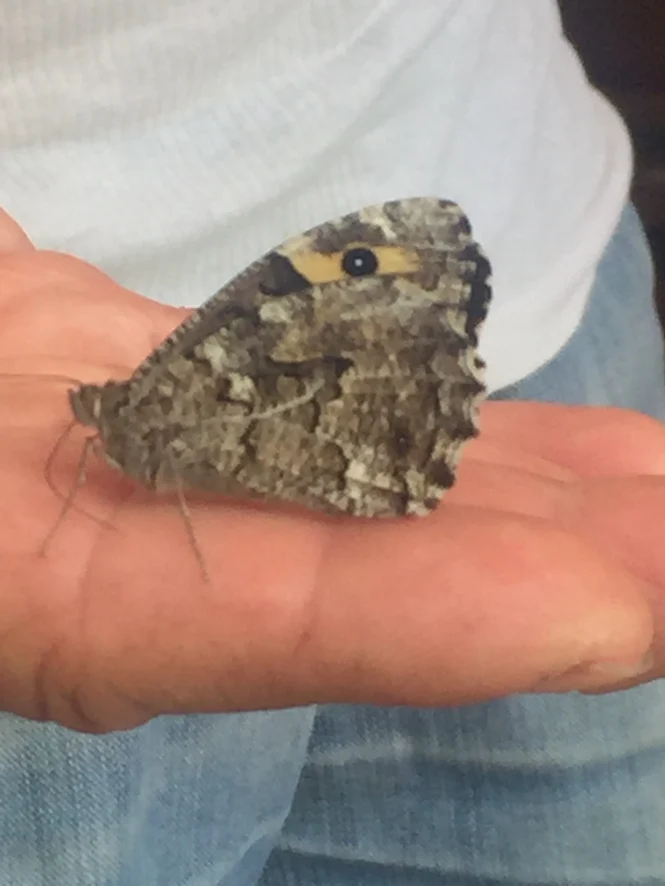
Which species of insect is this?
Hipparchia semele
